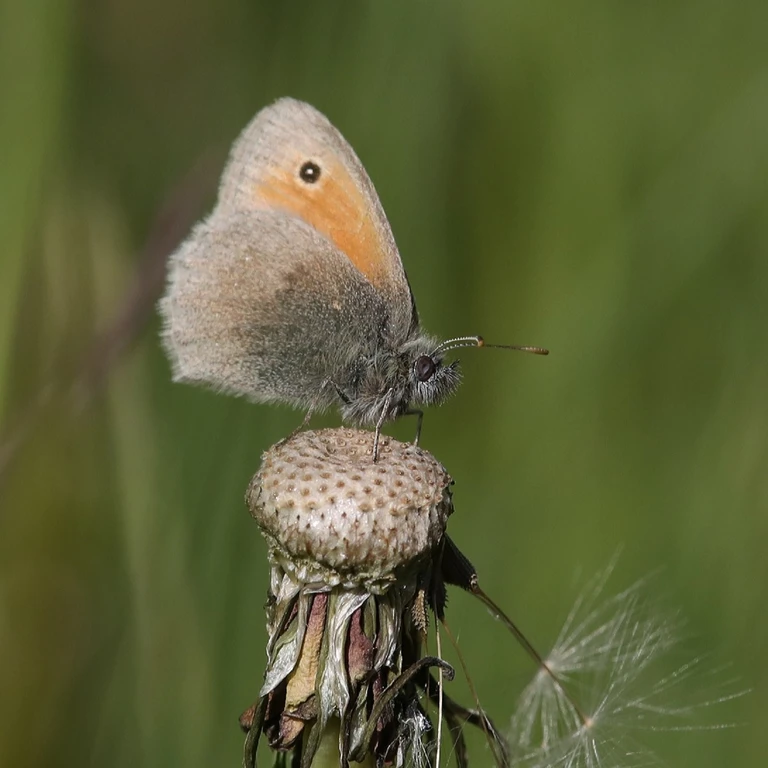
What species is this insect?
Coenonympha pamphilus
